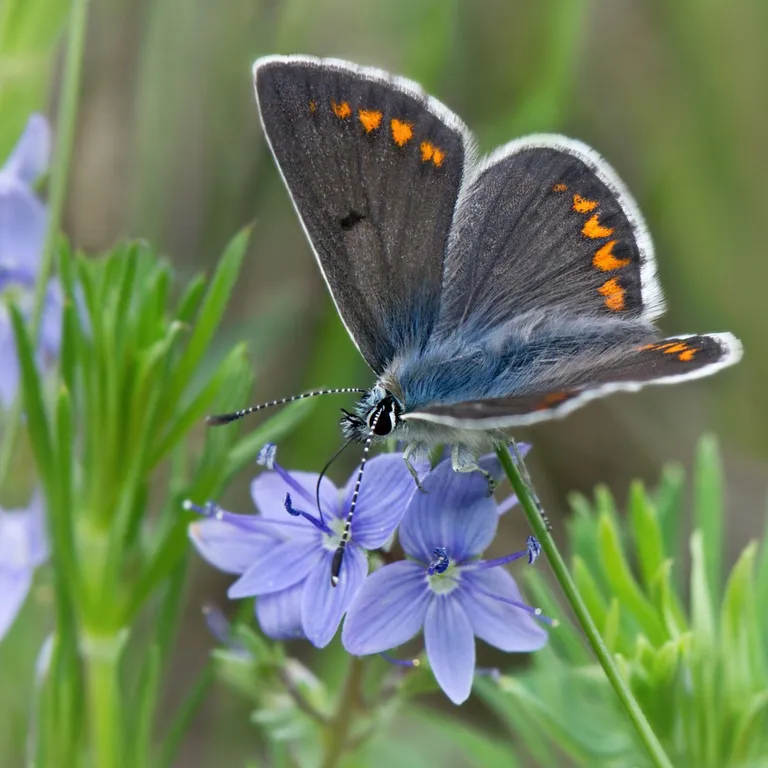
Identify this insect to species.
Aricia agestis/artaxerxes
